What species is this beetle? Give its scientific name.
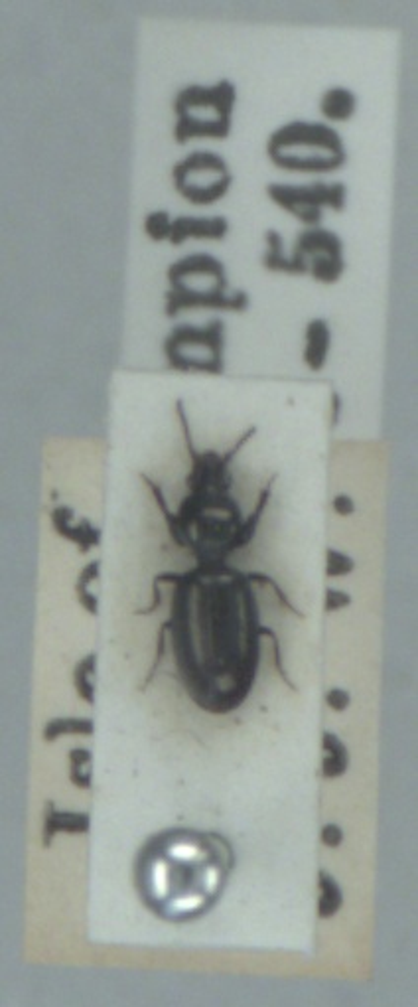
Dyschirius tristis
